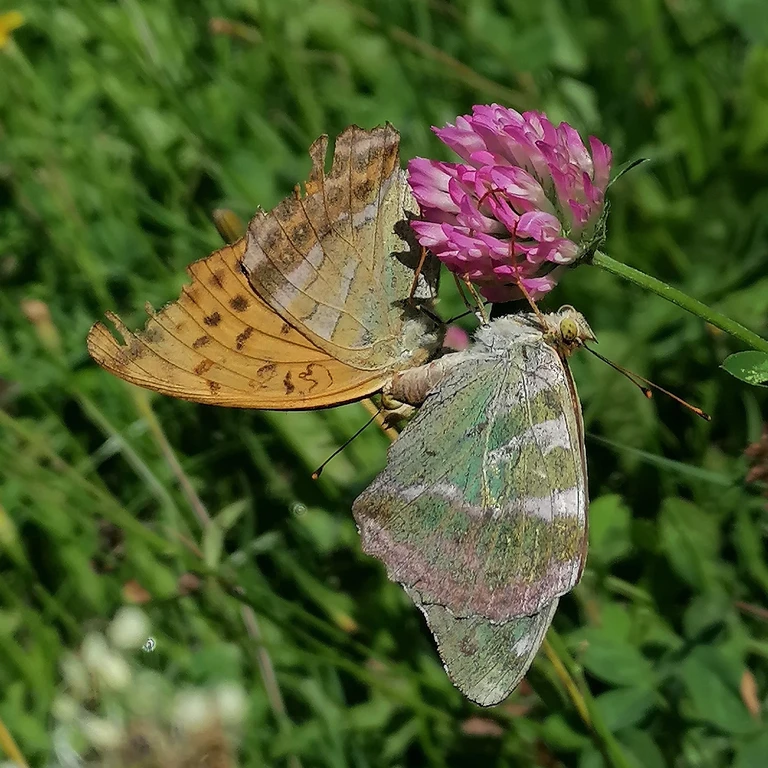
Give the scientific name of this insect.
Argynnis paphia
